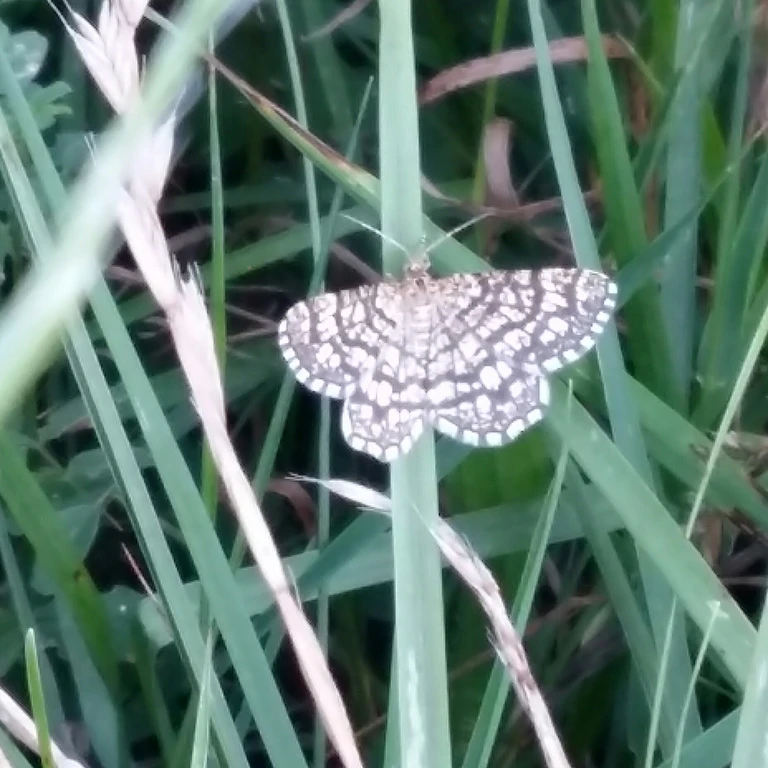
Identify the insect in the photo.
Chiasmia clathrata
